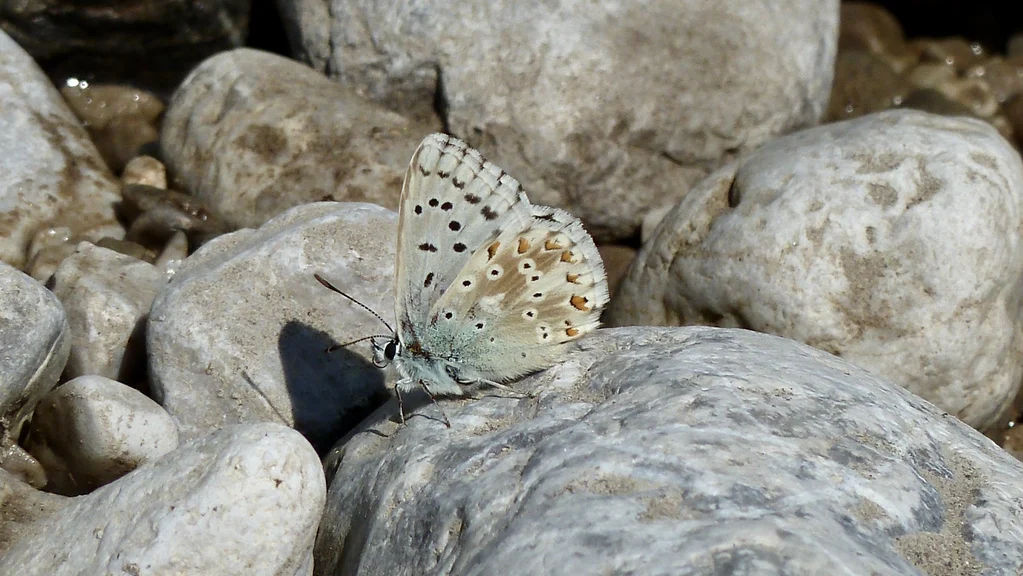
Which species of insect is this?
Lysandra coridon
